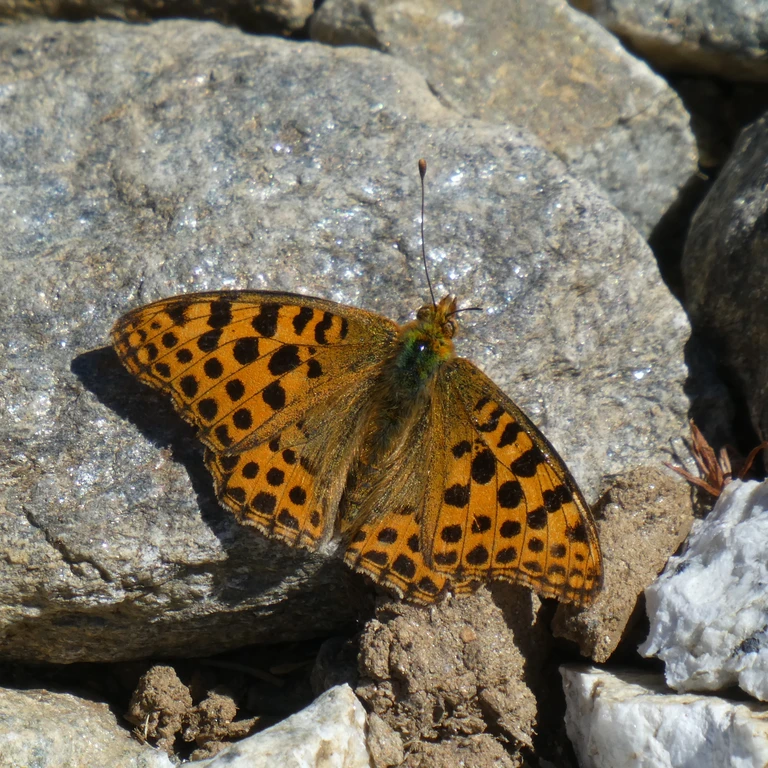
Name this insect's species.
Issoria lathonia
